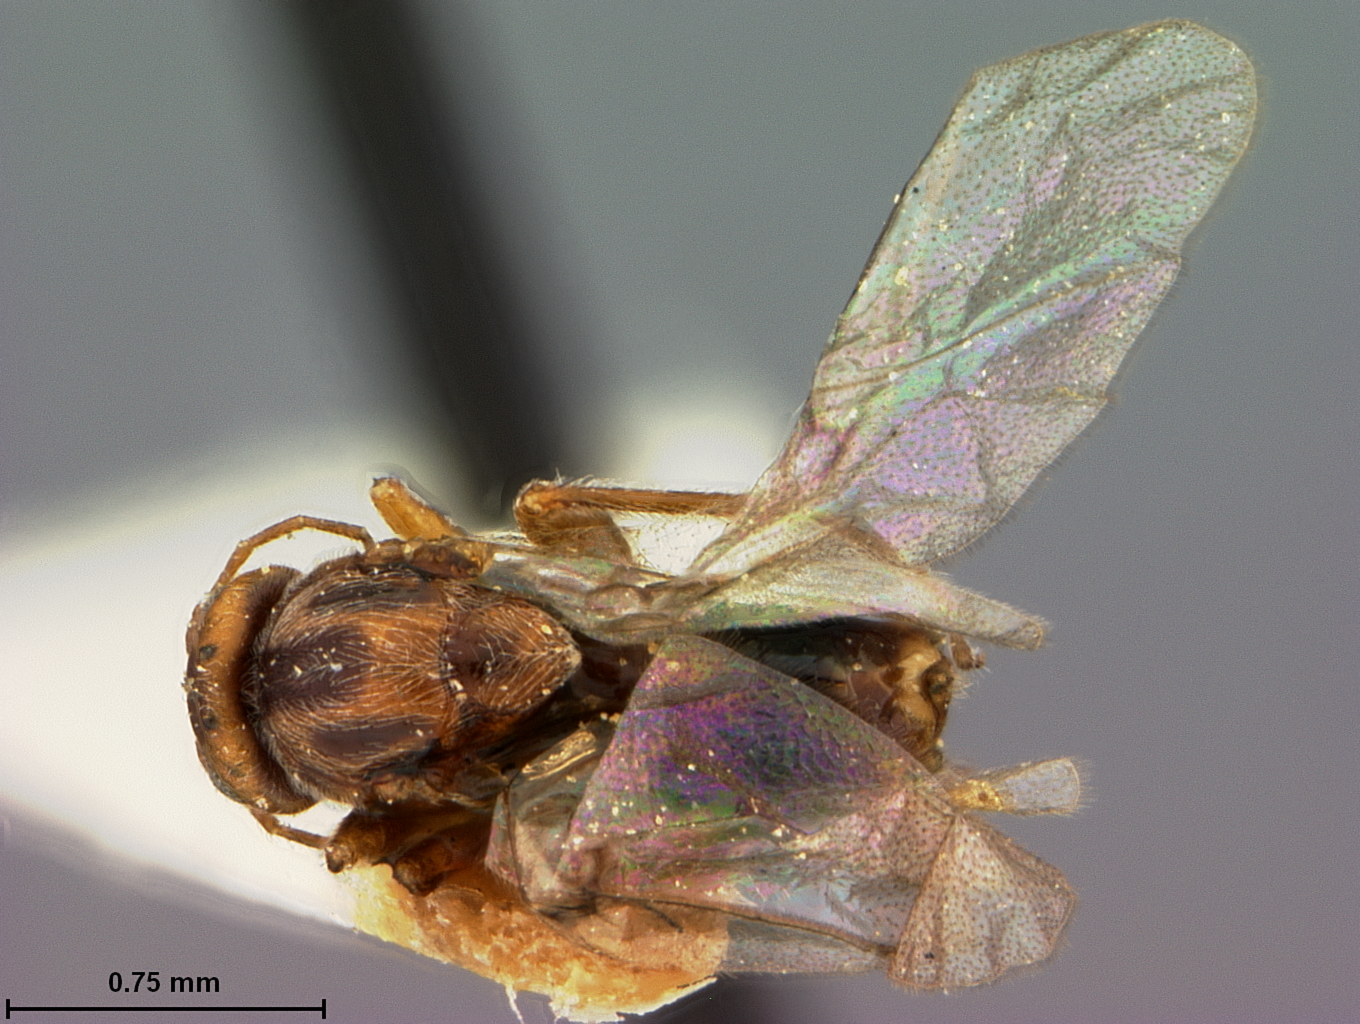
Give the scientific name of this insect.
Disholcaspis mellifica
